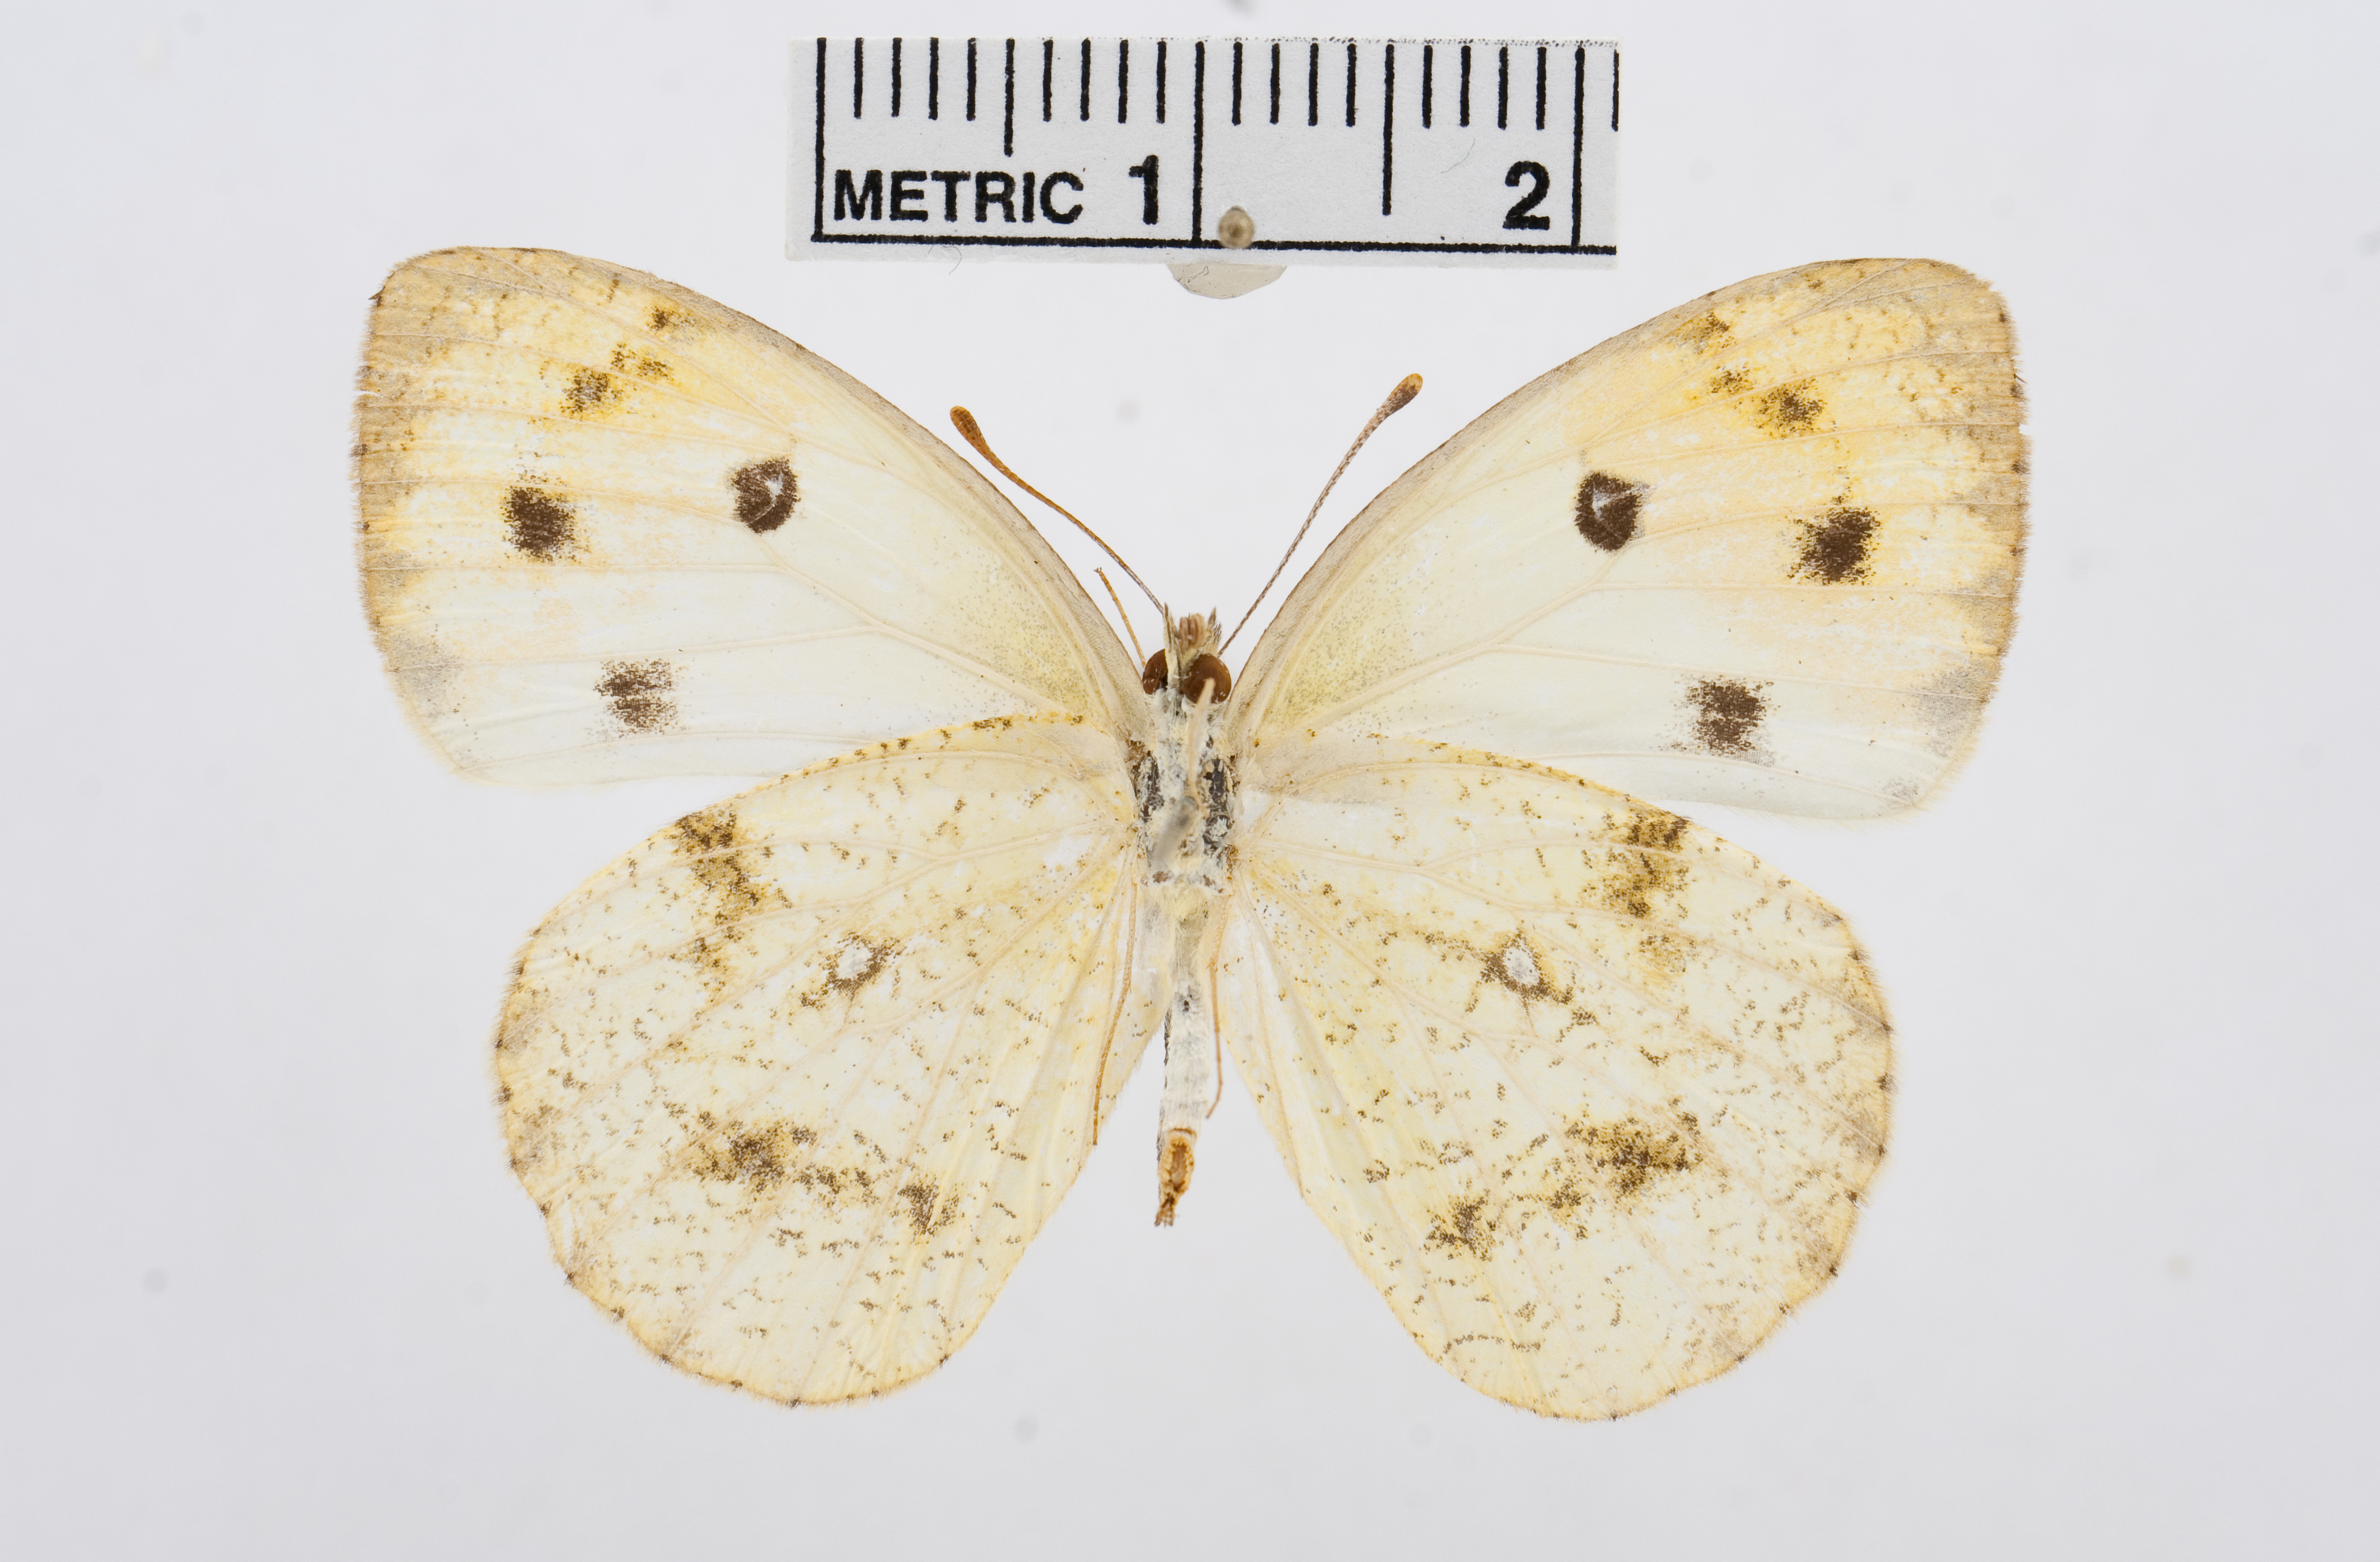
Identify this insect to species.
Colotis auxo
